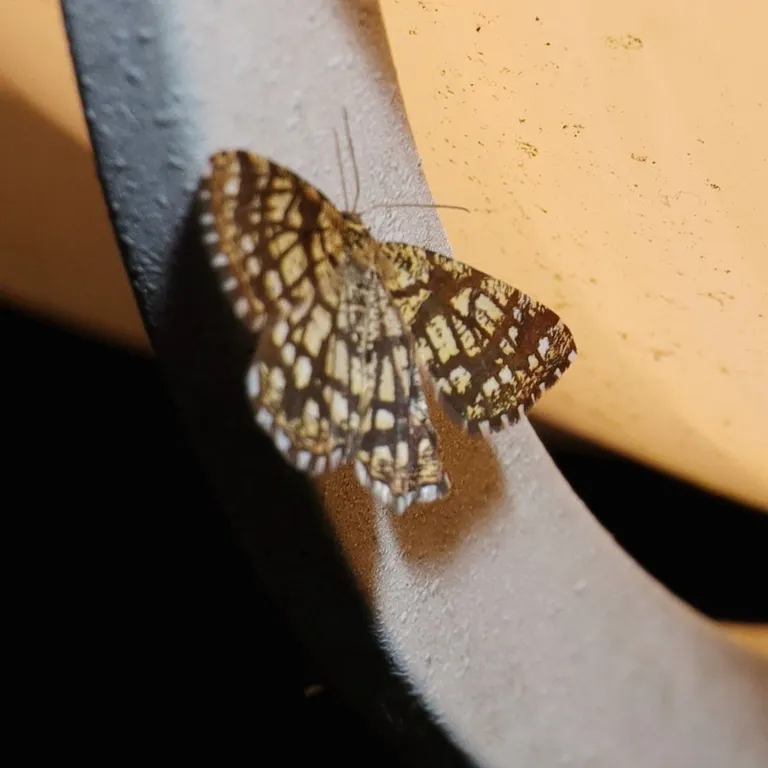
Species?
Chiasmia clathrata
